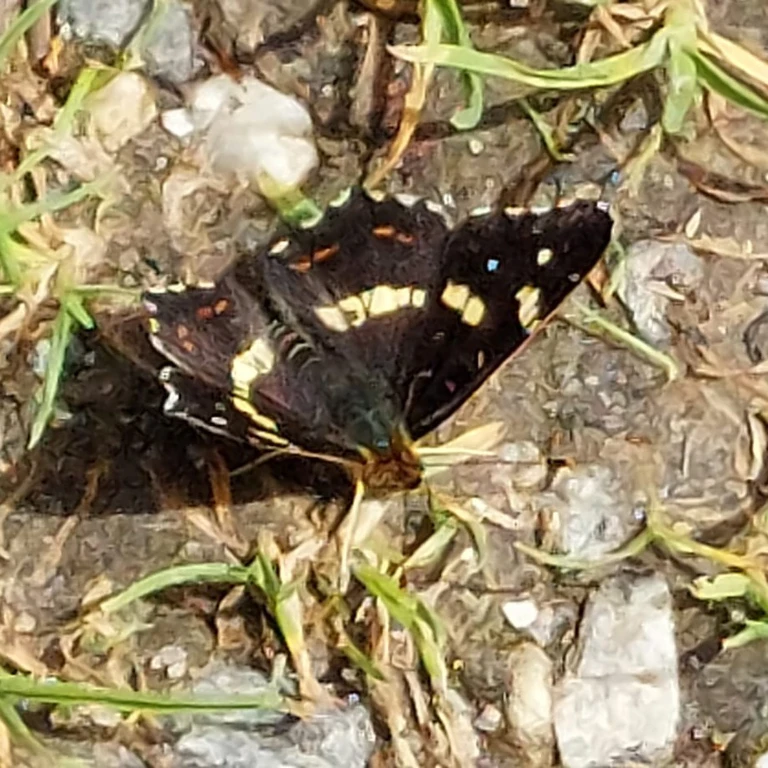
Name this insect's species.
Araschnia levana
